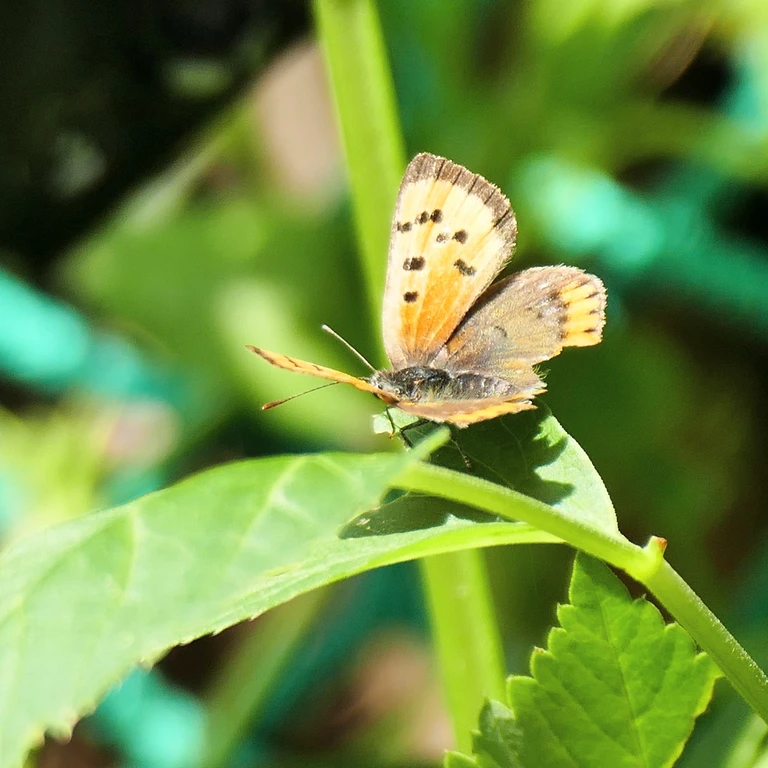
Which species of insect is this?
Lycaena phlaeas
